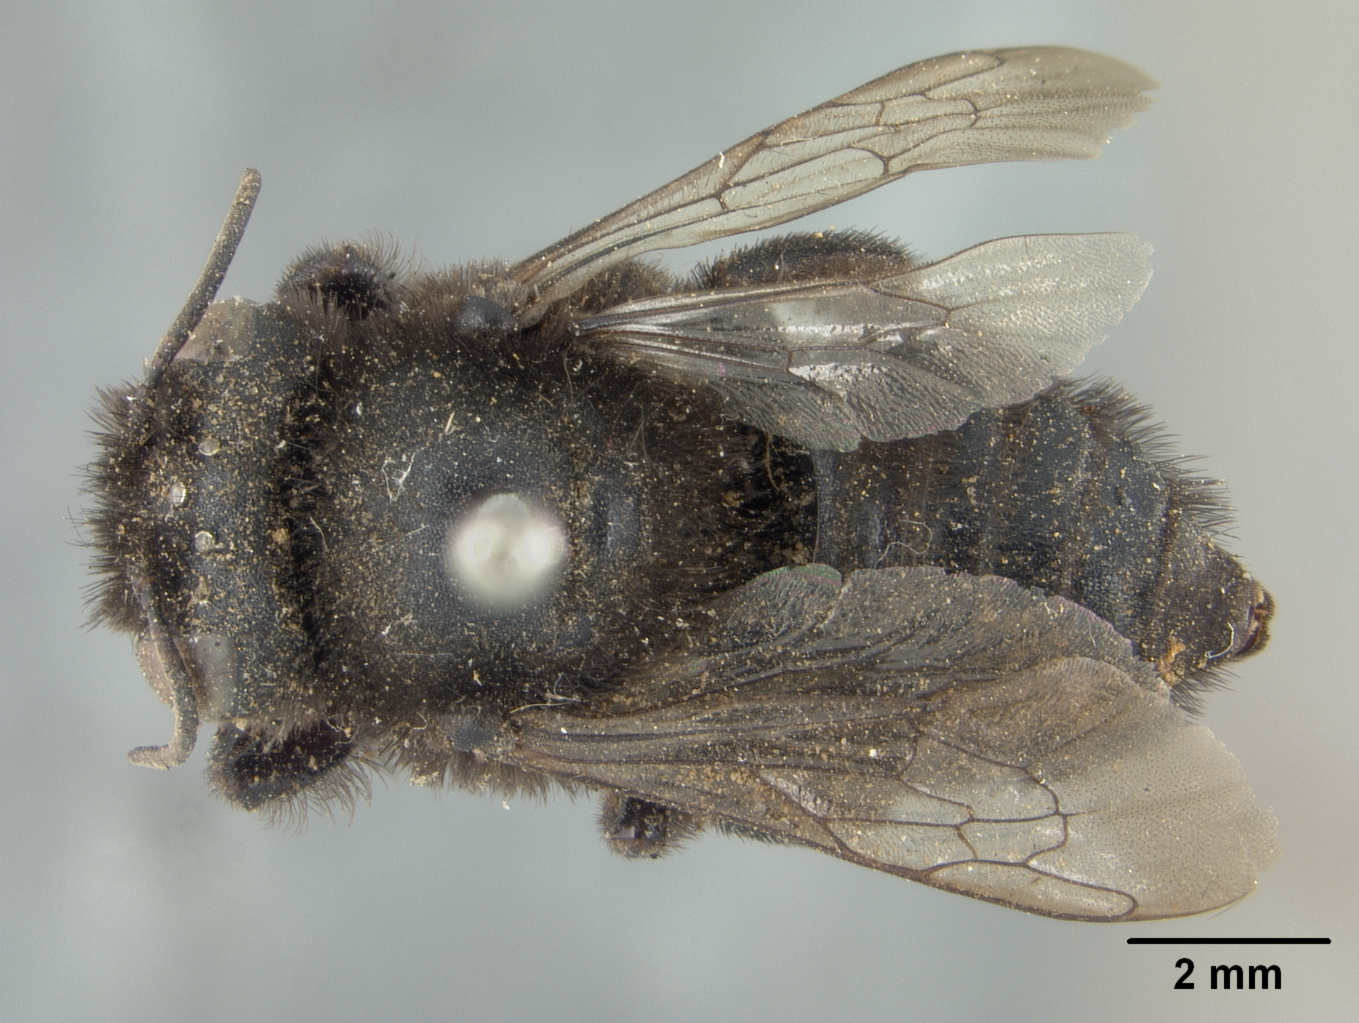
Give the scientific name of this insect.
Megachile holomelaena
